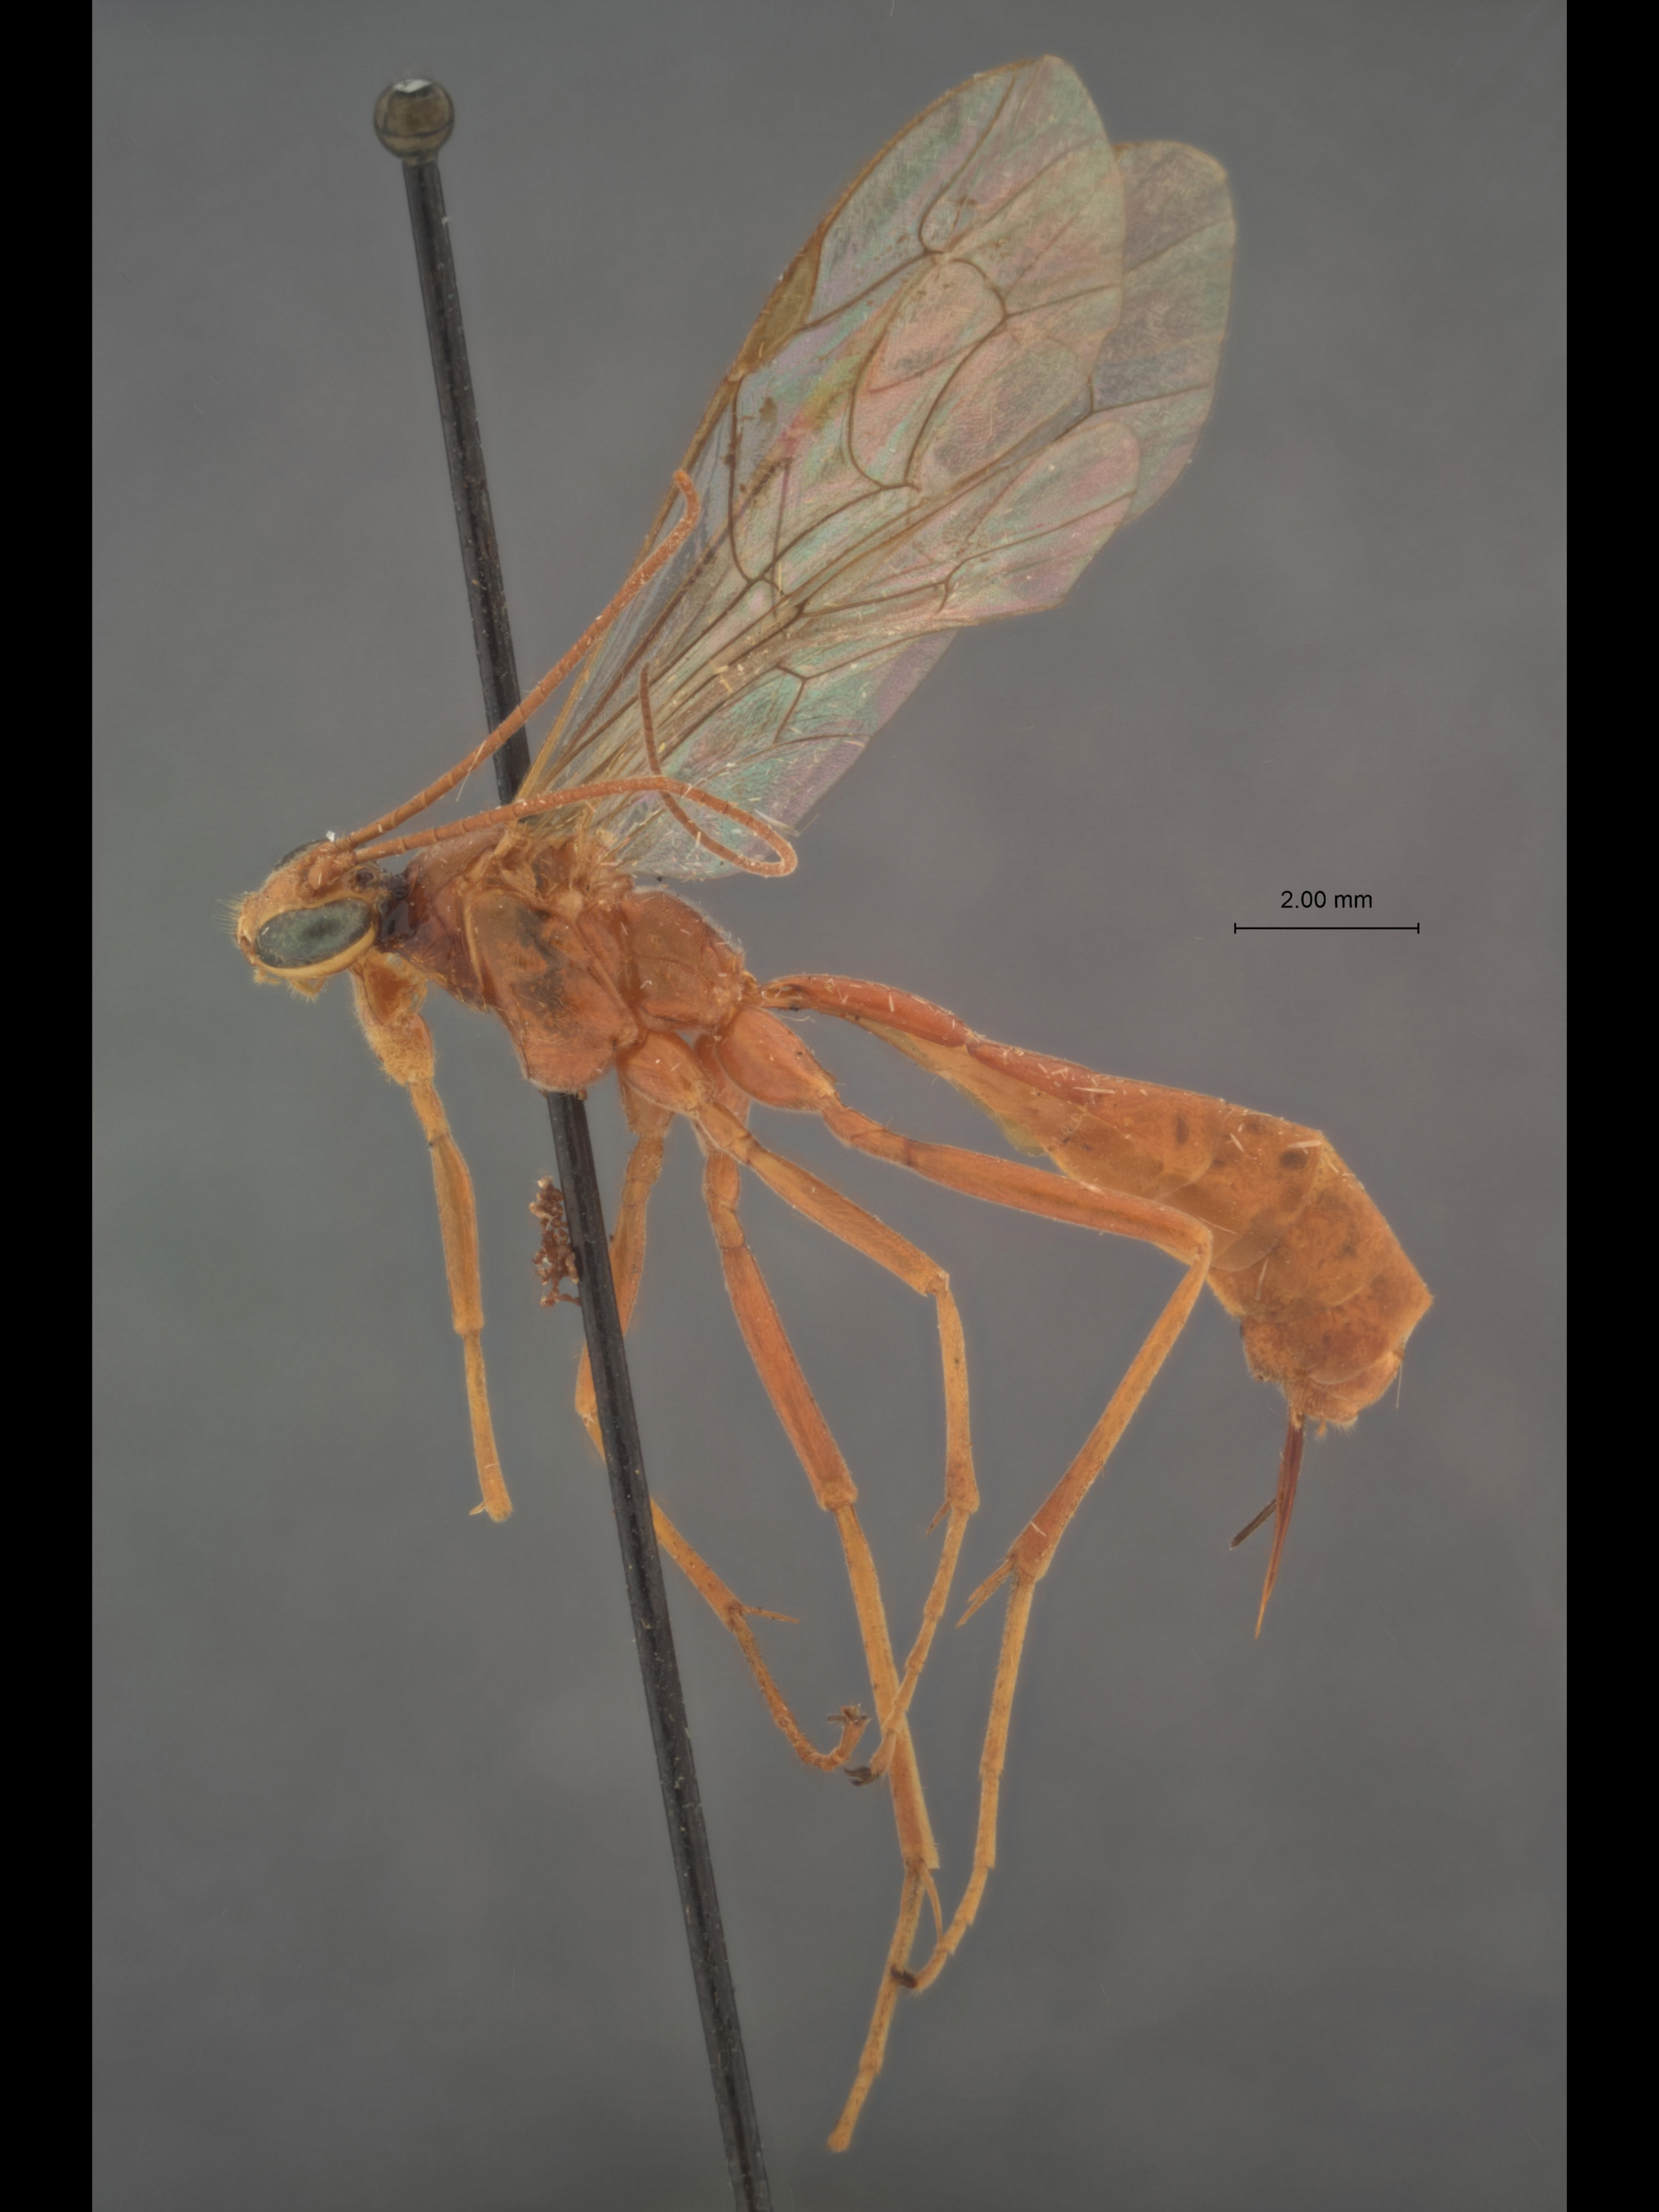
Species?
Paniscus arizonensis
